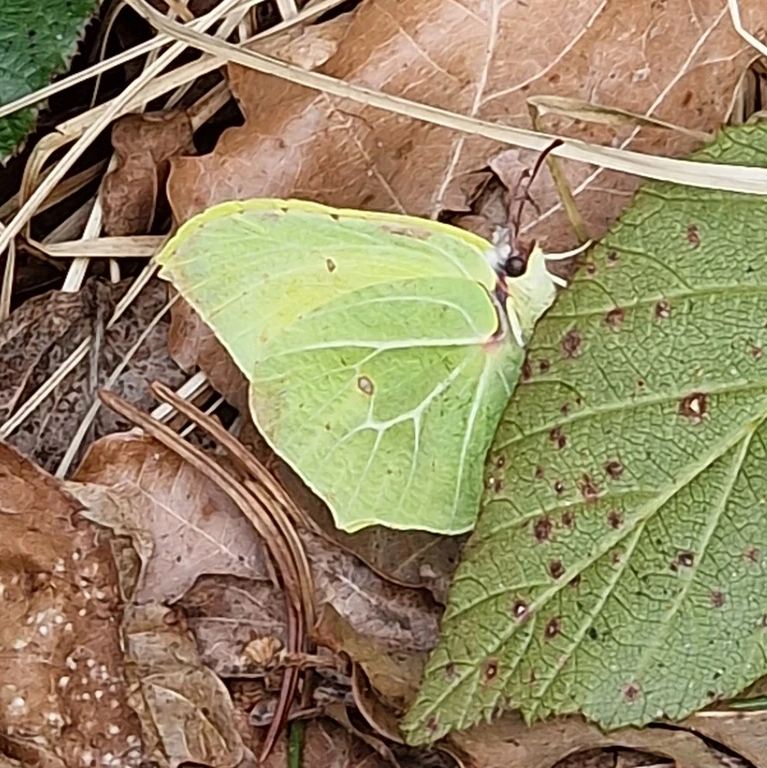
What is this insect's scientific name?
Gonepteryx rhamni
